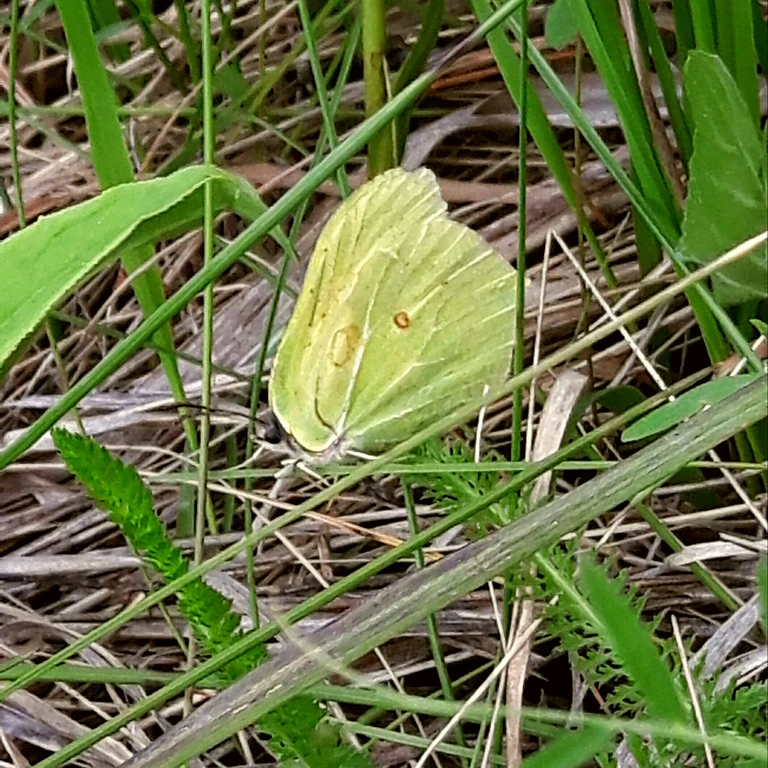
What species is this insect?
Gonepteryx rhamni
